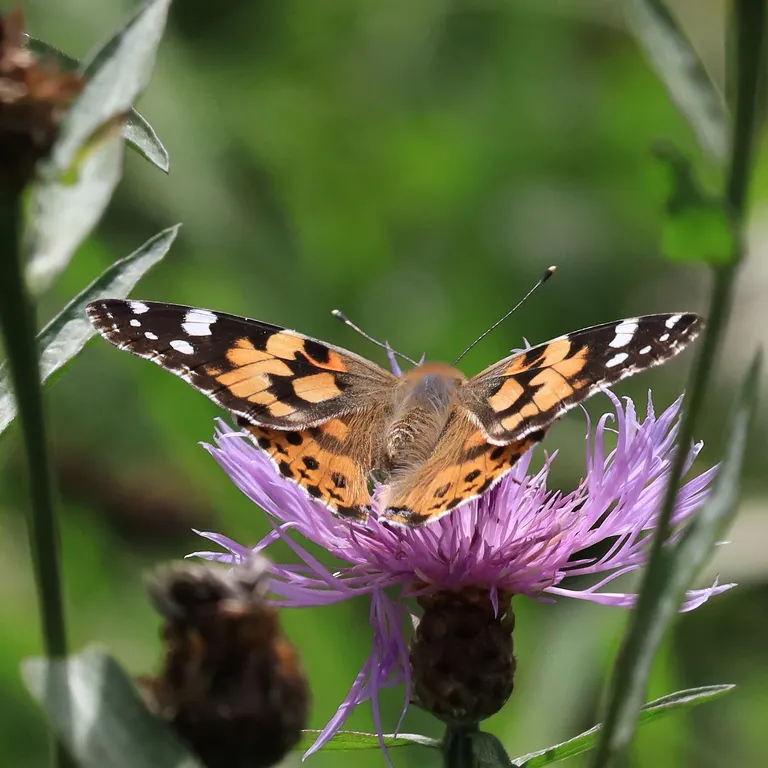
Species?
Vanessa cardui
